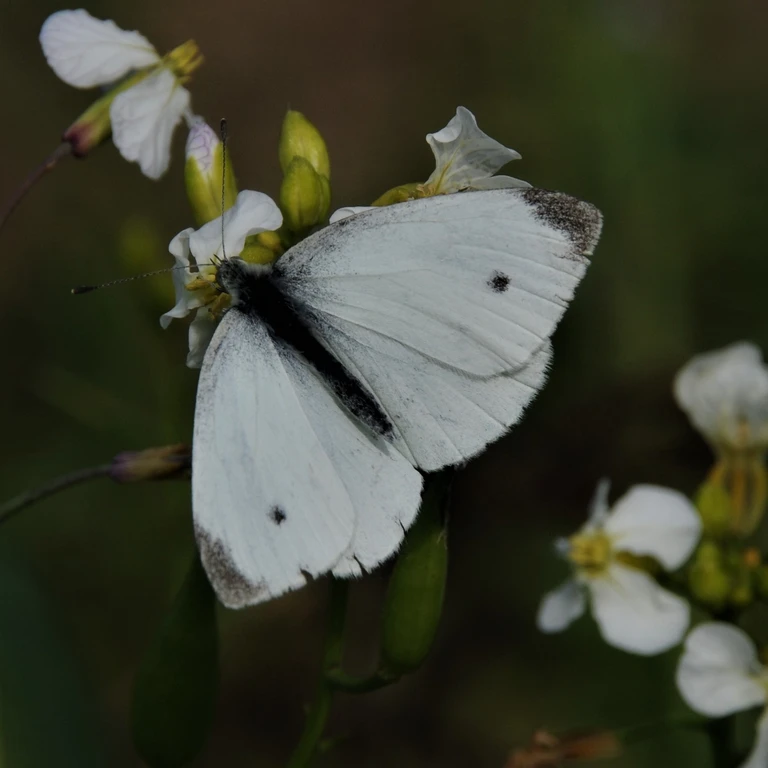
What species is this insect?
Pieris rapae
